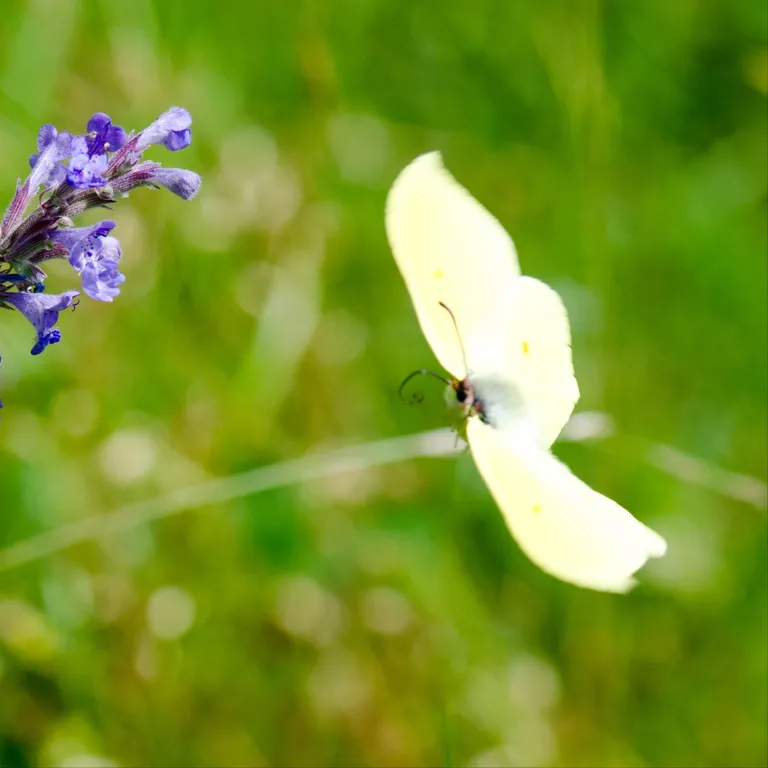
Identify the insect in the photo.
Gonepteryx rhamni
